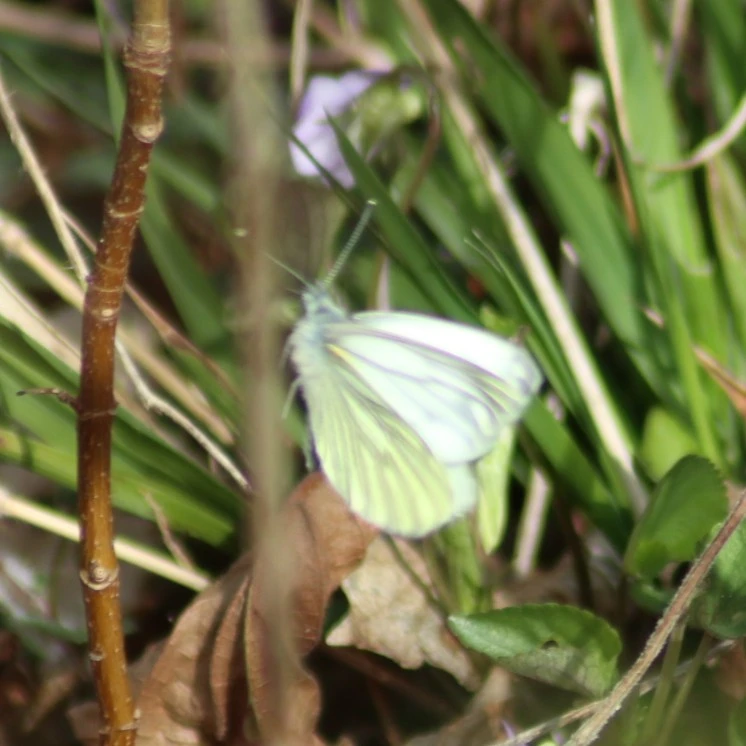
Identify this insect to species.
Pieris napi
